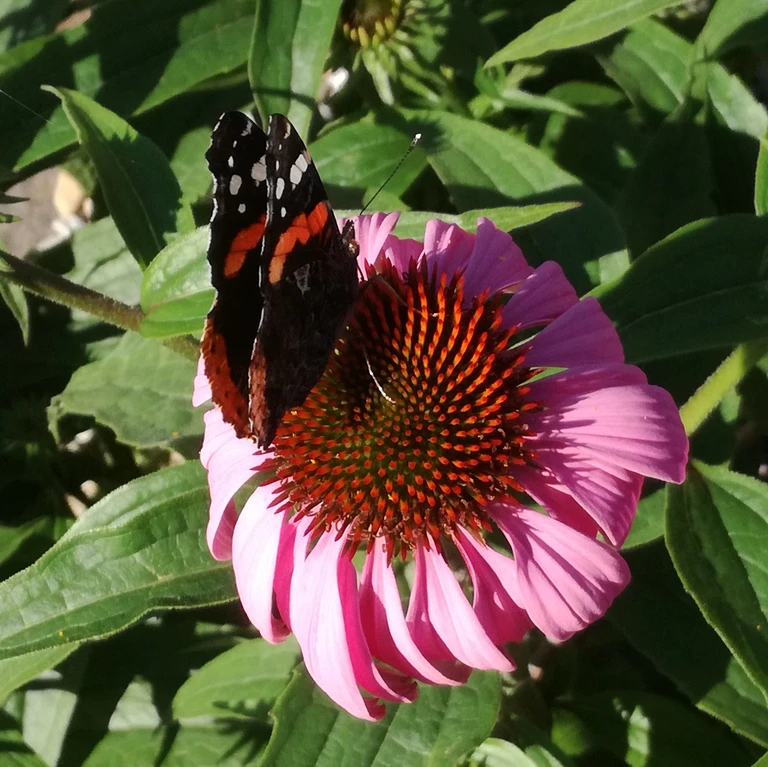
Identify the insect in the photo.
Vanessa atalanta
